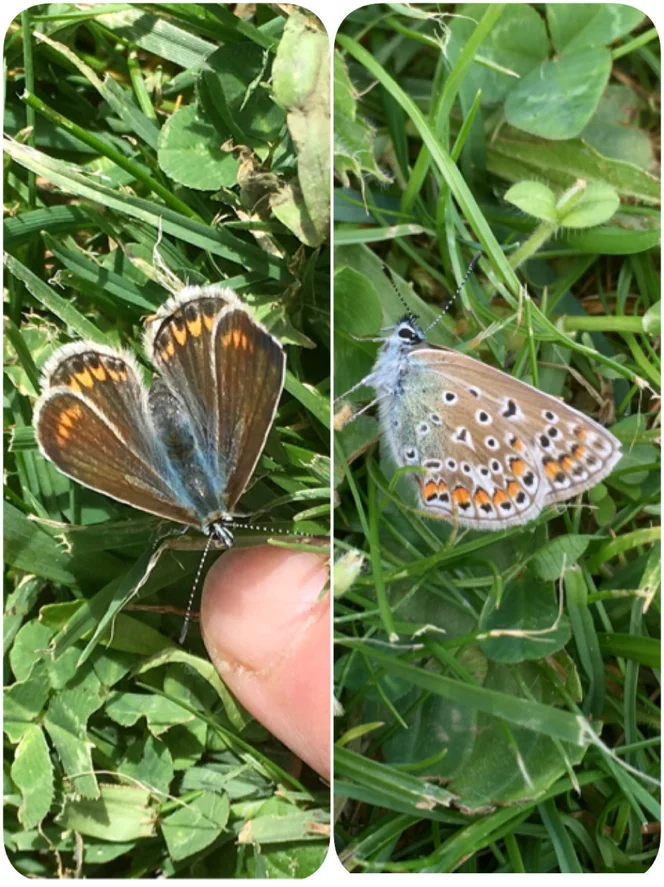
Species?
Polyommatus icarus
